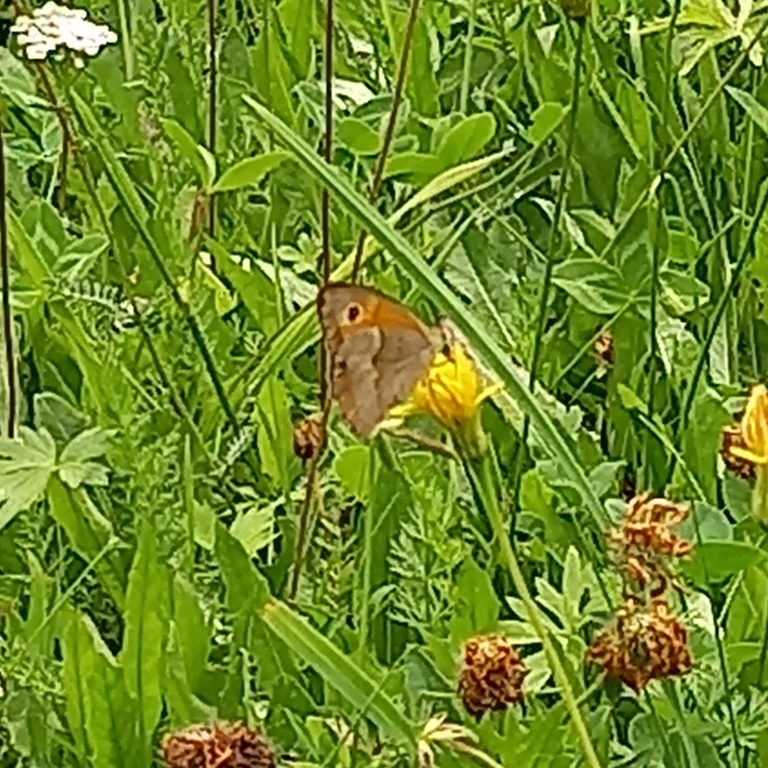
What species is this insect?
Maniola jurtina
